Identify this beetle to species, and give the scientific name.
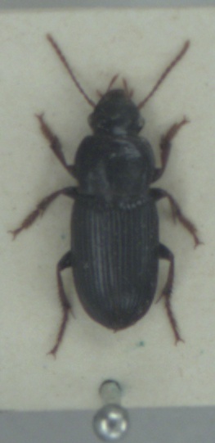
Harpalus attenuatus
